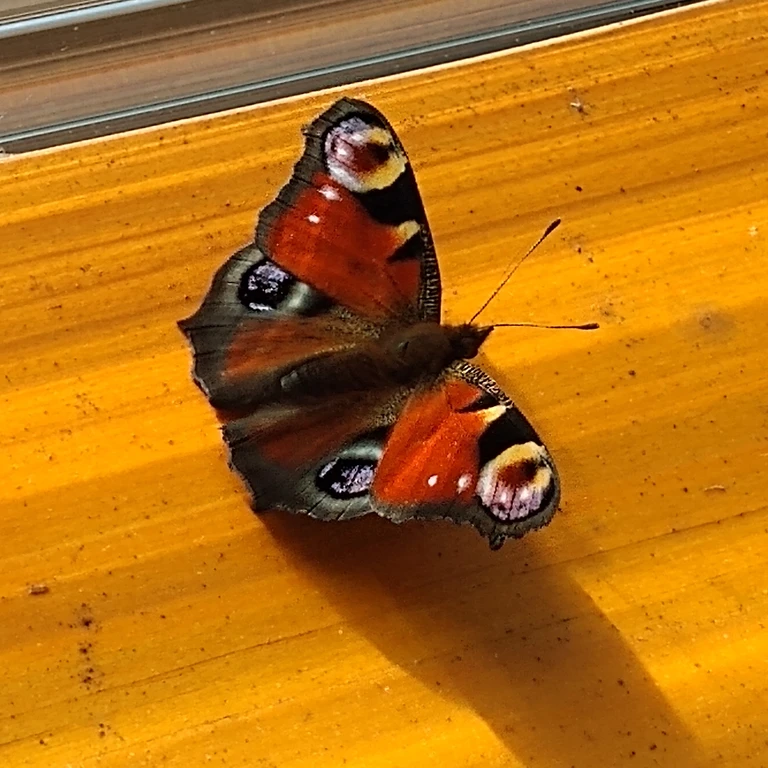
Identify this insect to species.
Aglais io
